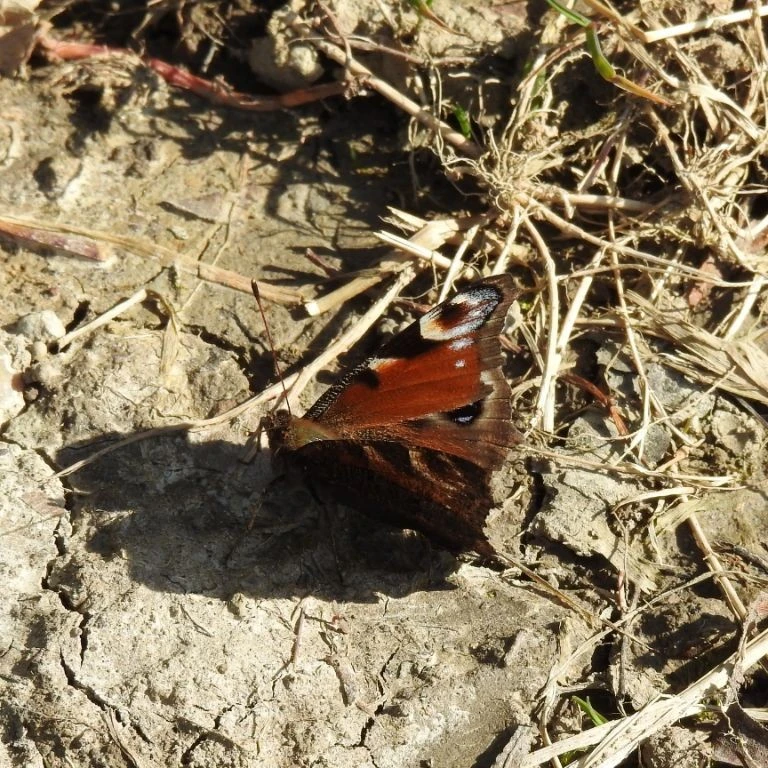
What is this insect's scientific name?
Aglais io
